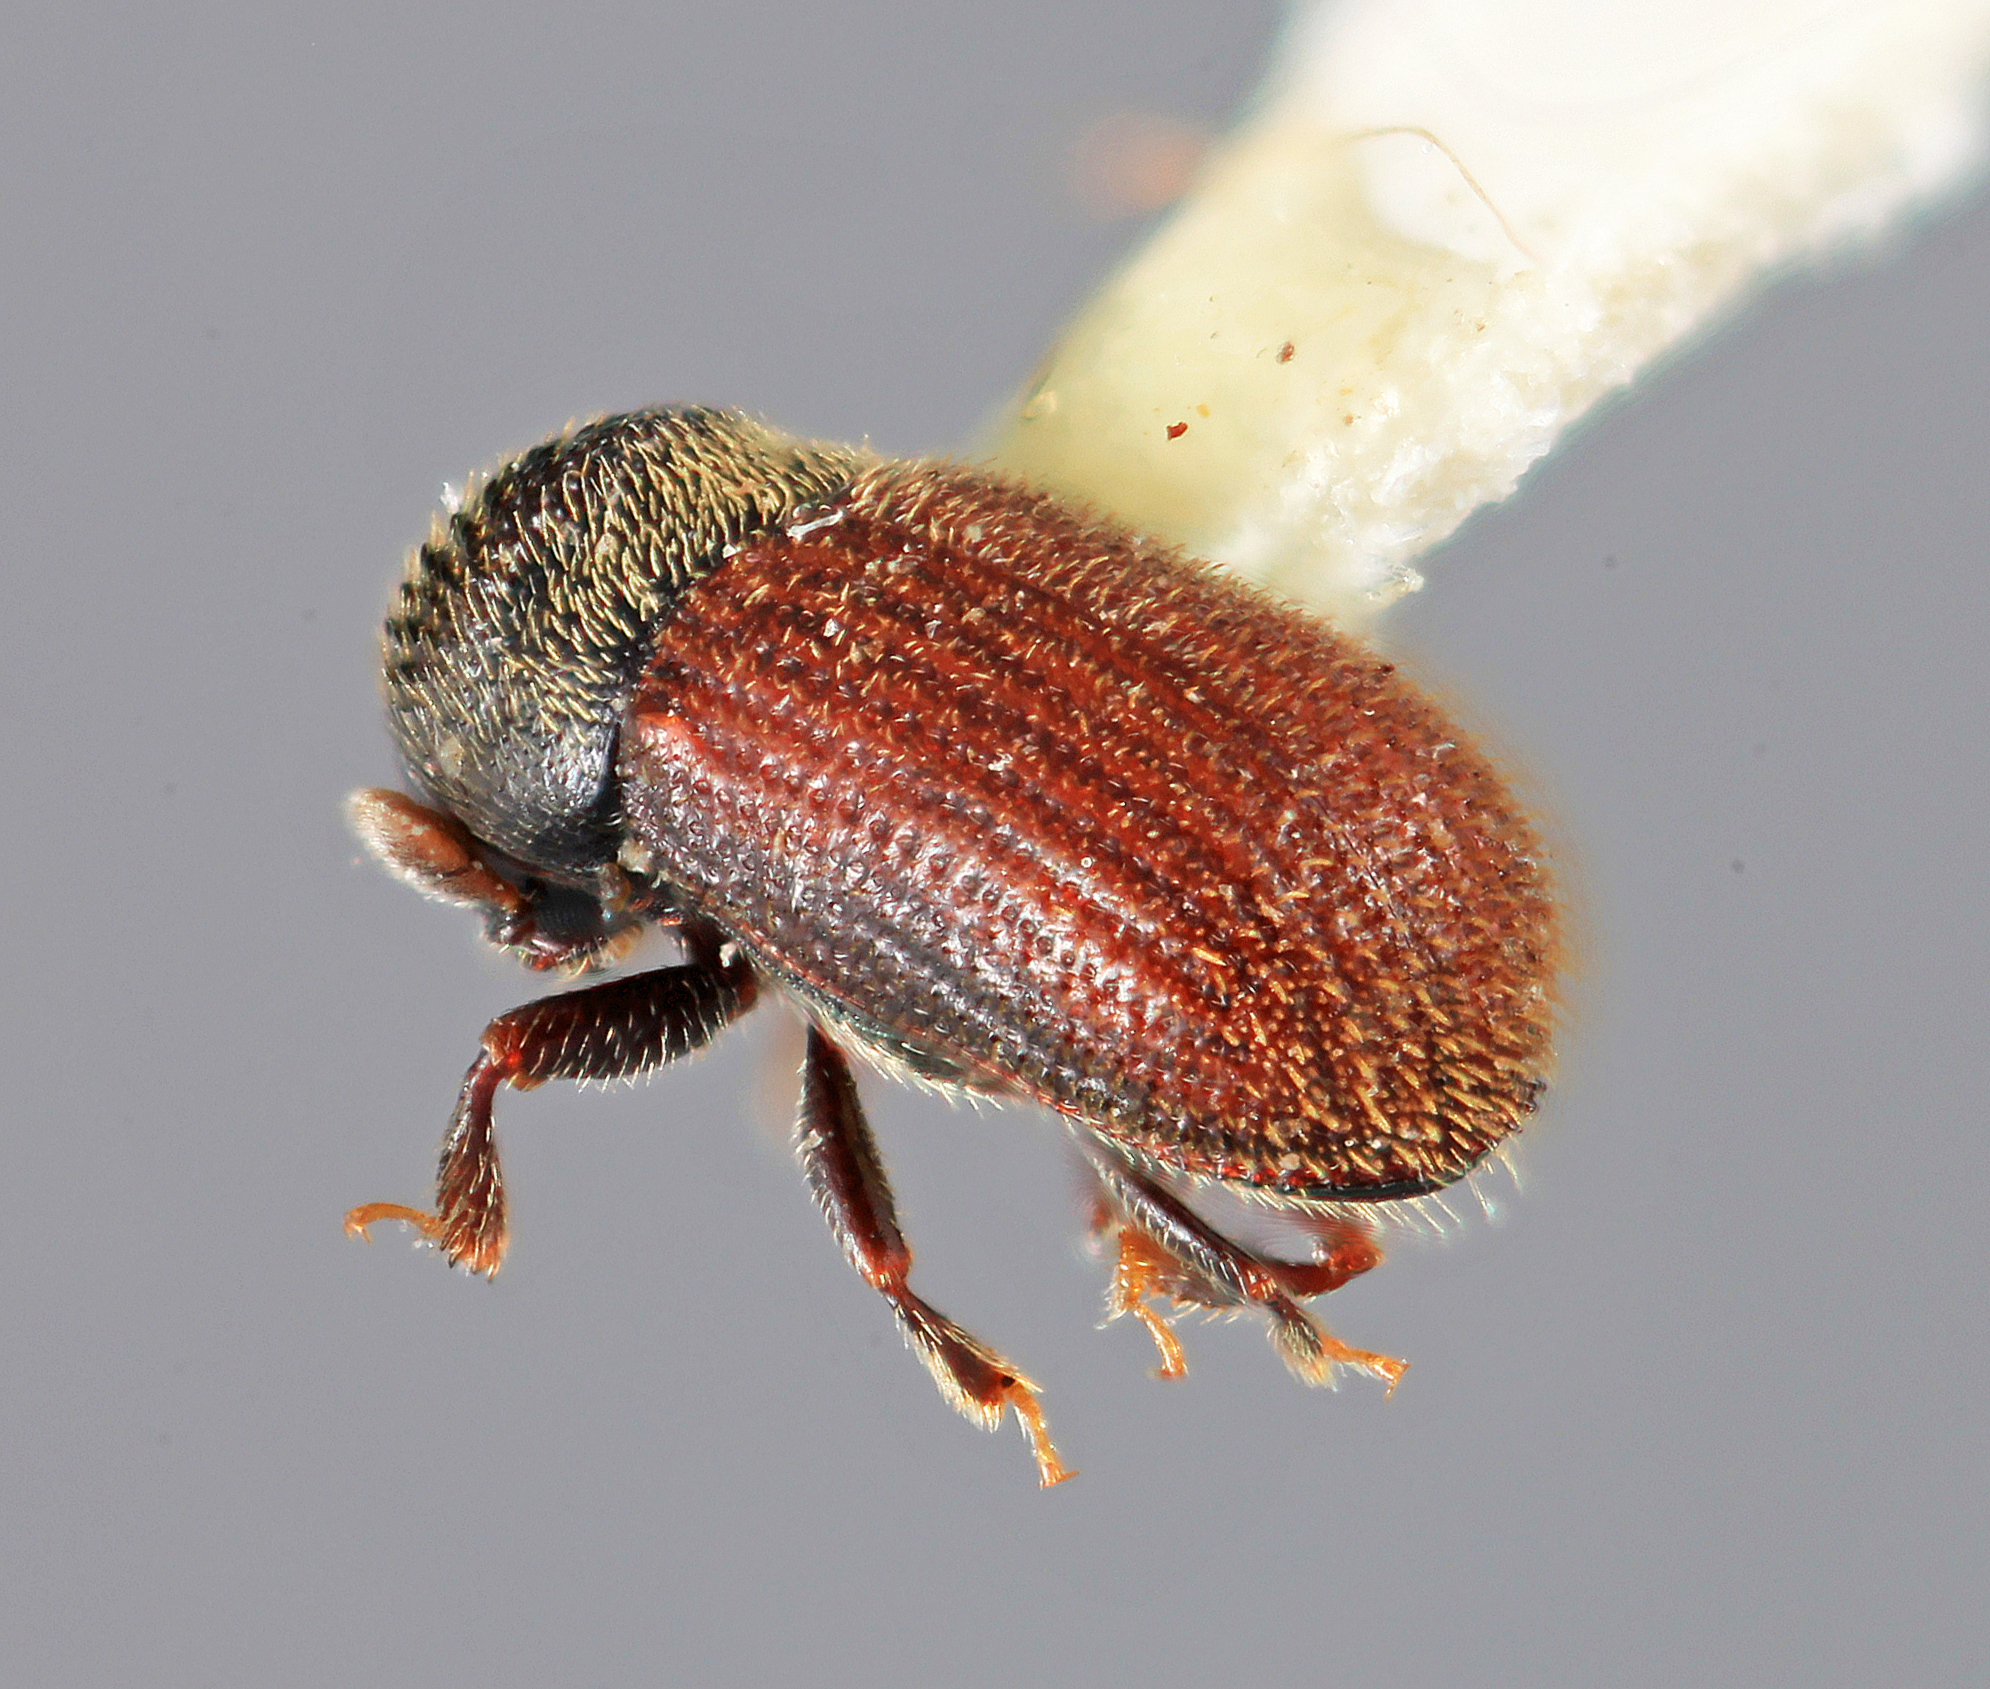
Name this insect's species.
Cryphalomorphus setifer
